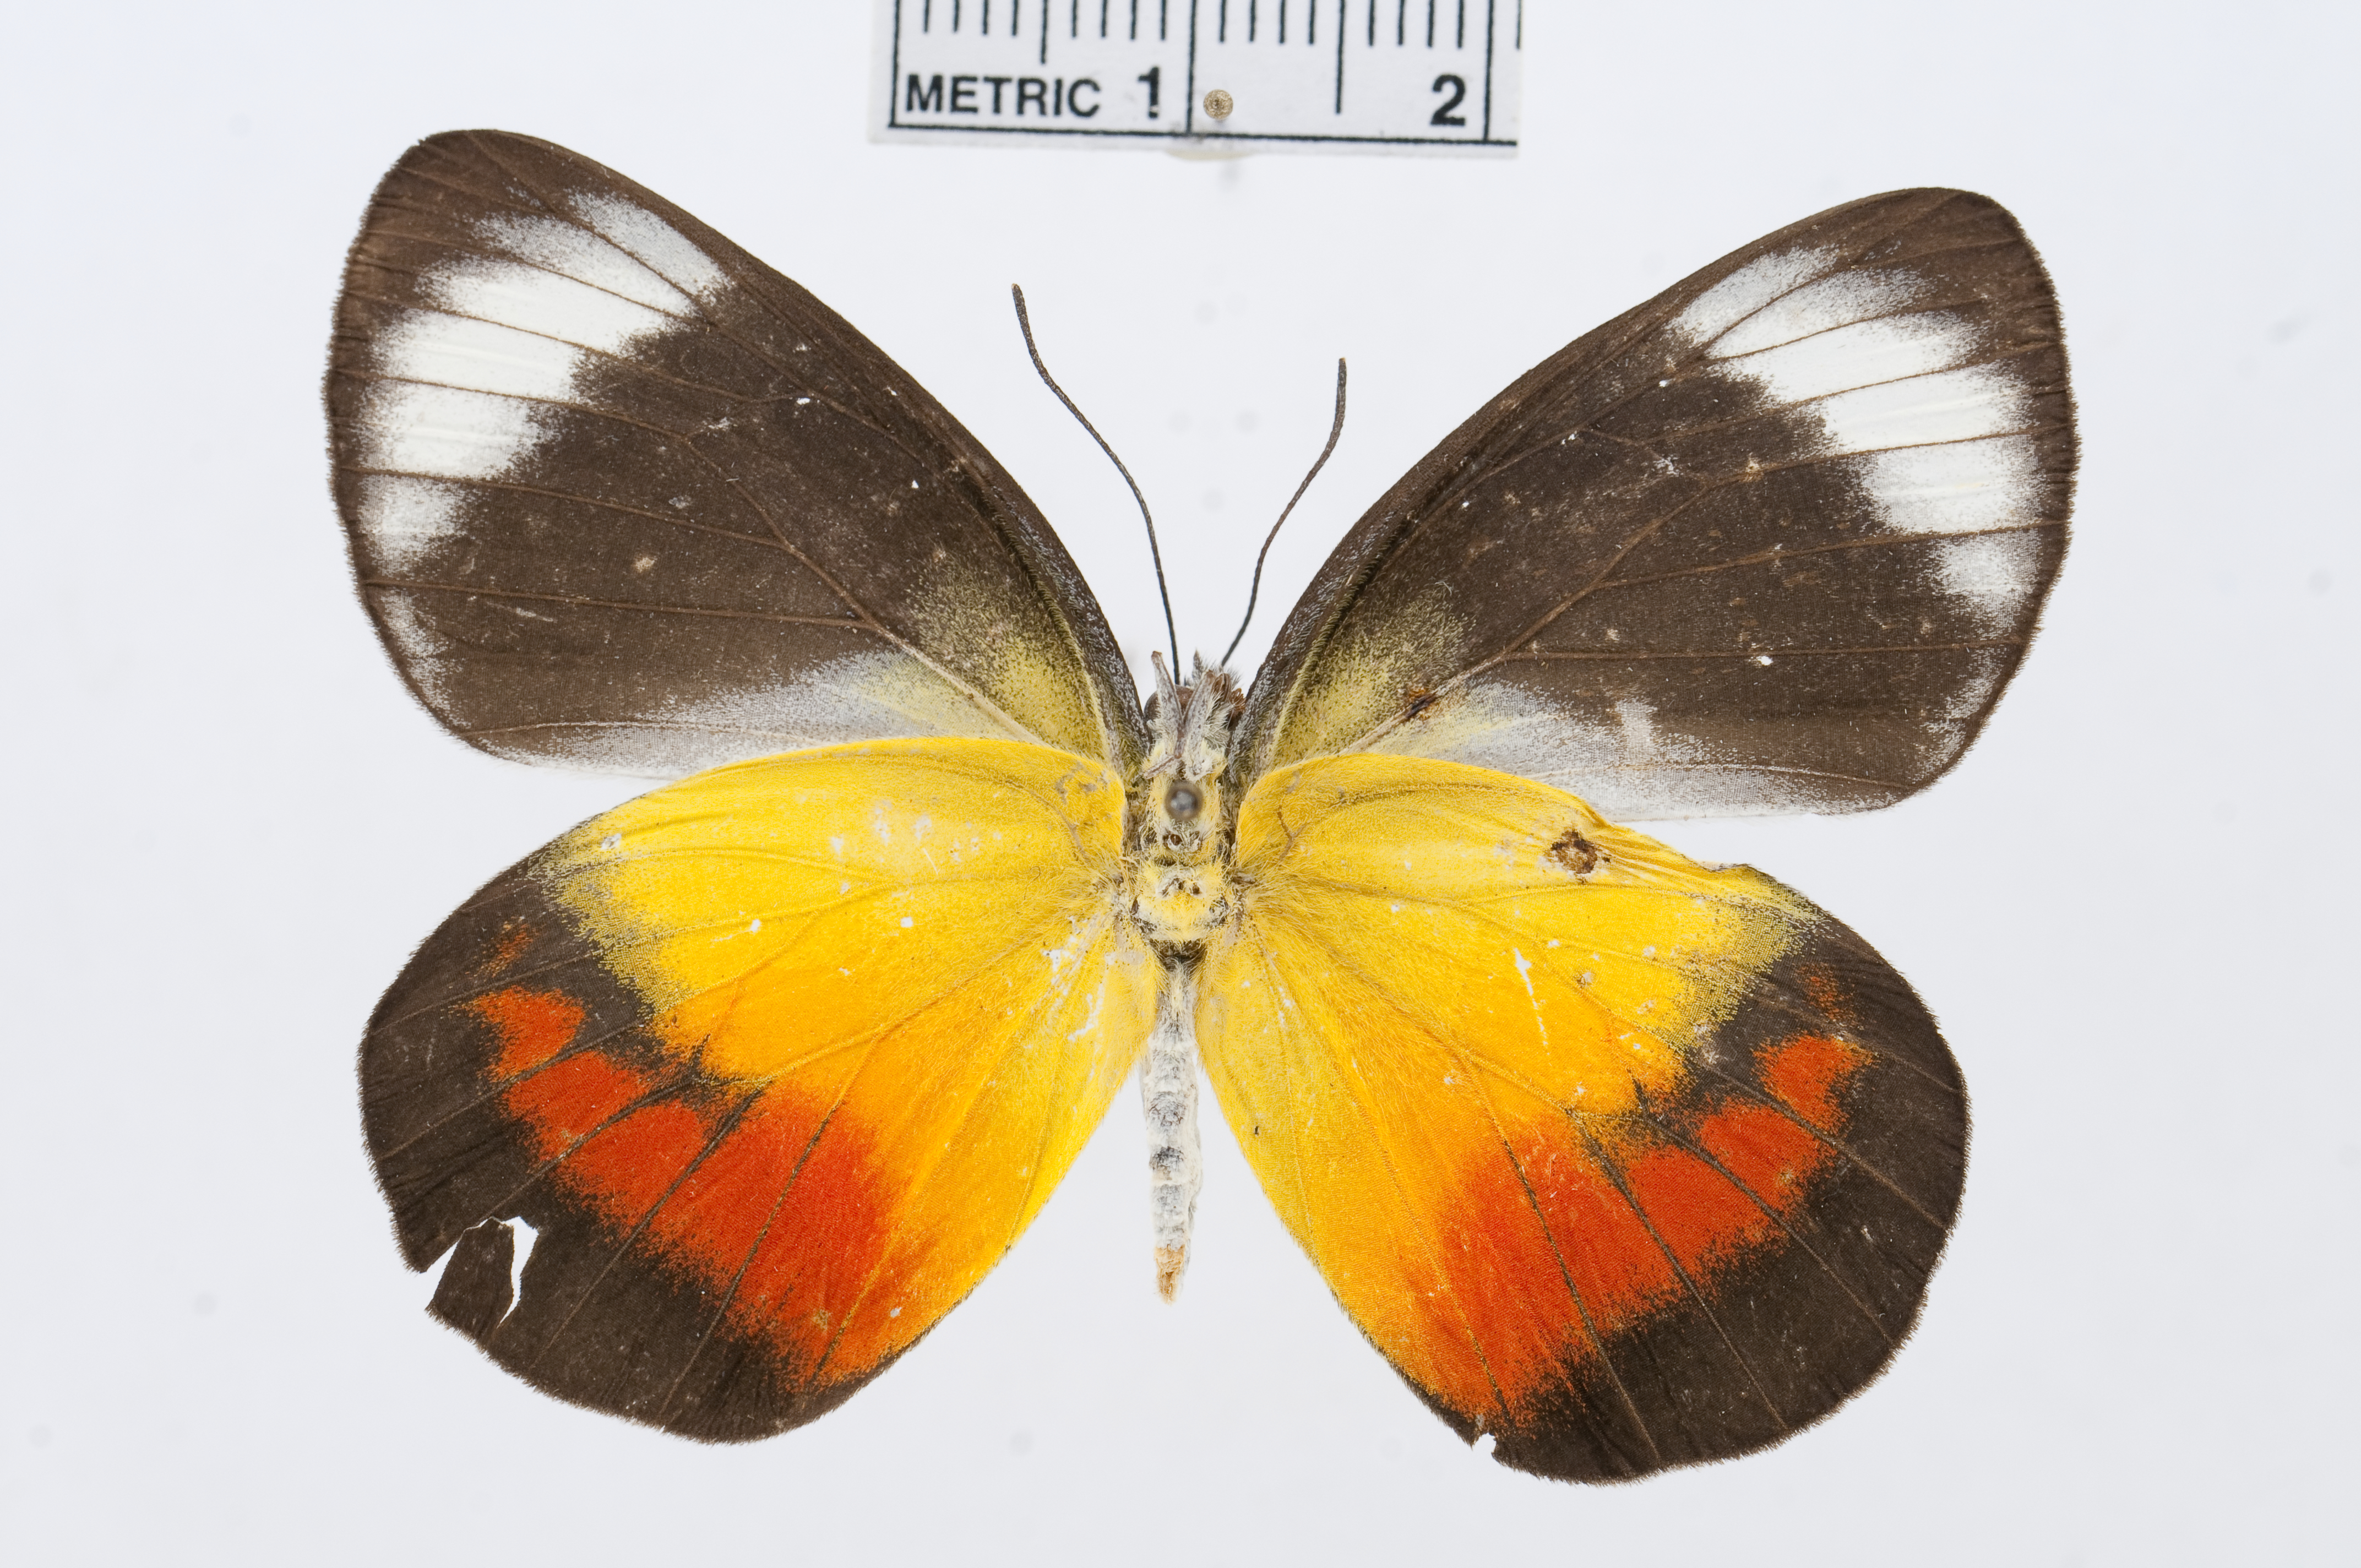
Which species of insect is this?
Delias salvini
